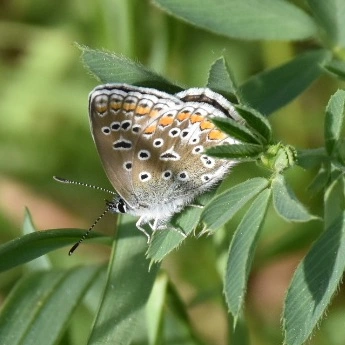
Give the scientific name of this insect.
Polyommatus icarus
